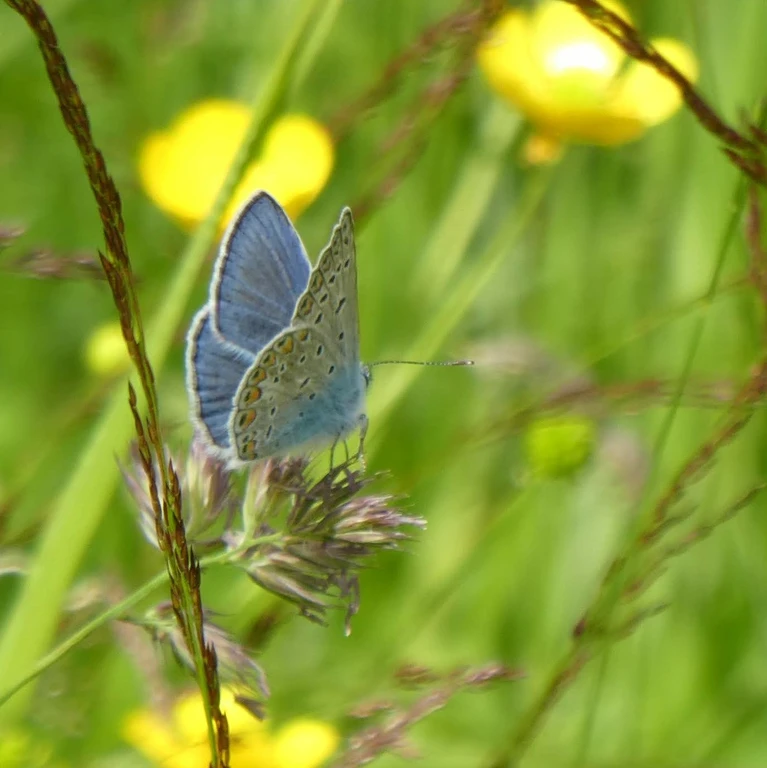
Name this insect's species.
Polyommatus icarus
